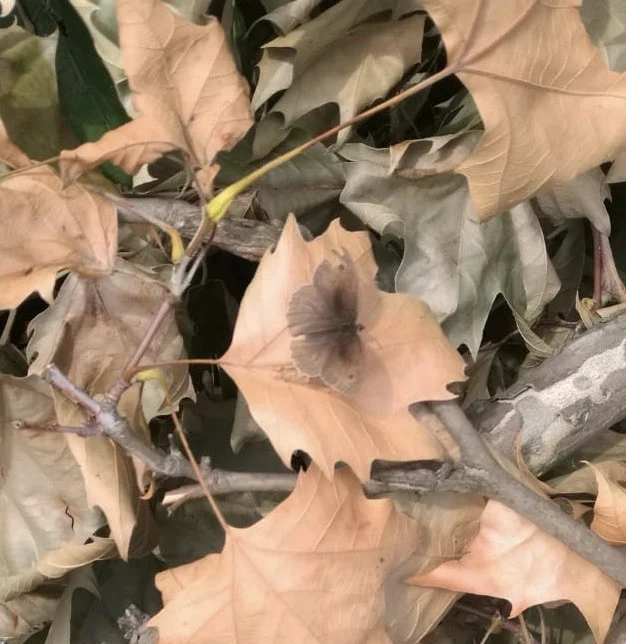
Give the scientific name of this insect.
Maniola jurtina
